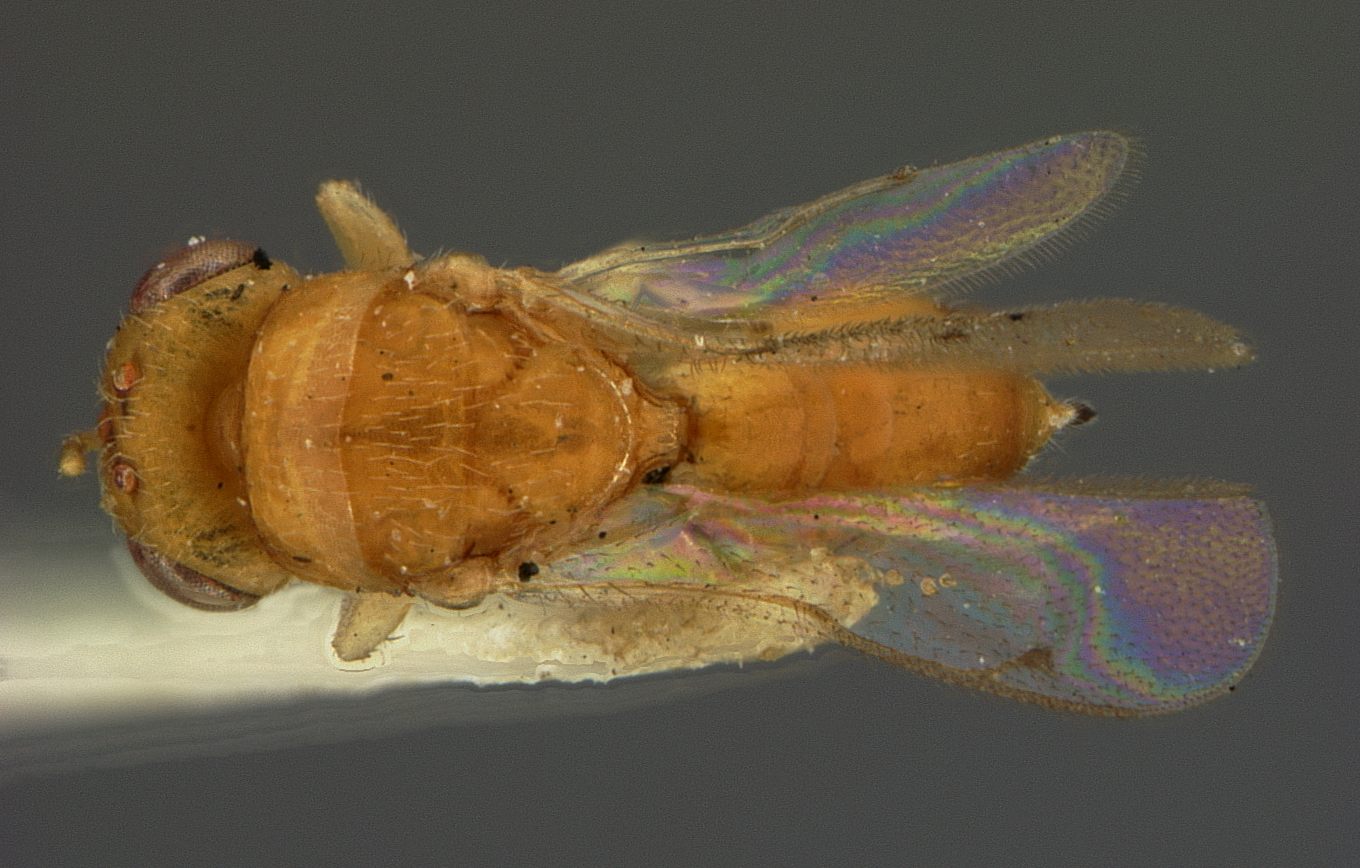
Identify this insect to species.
Rileya mellea
